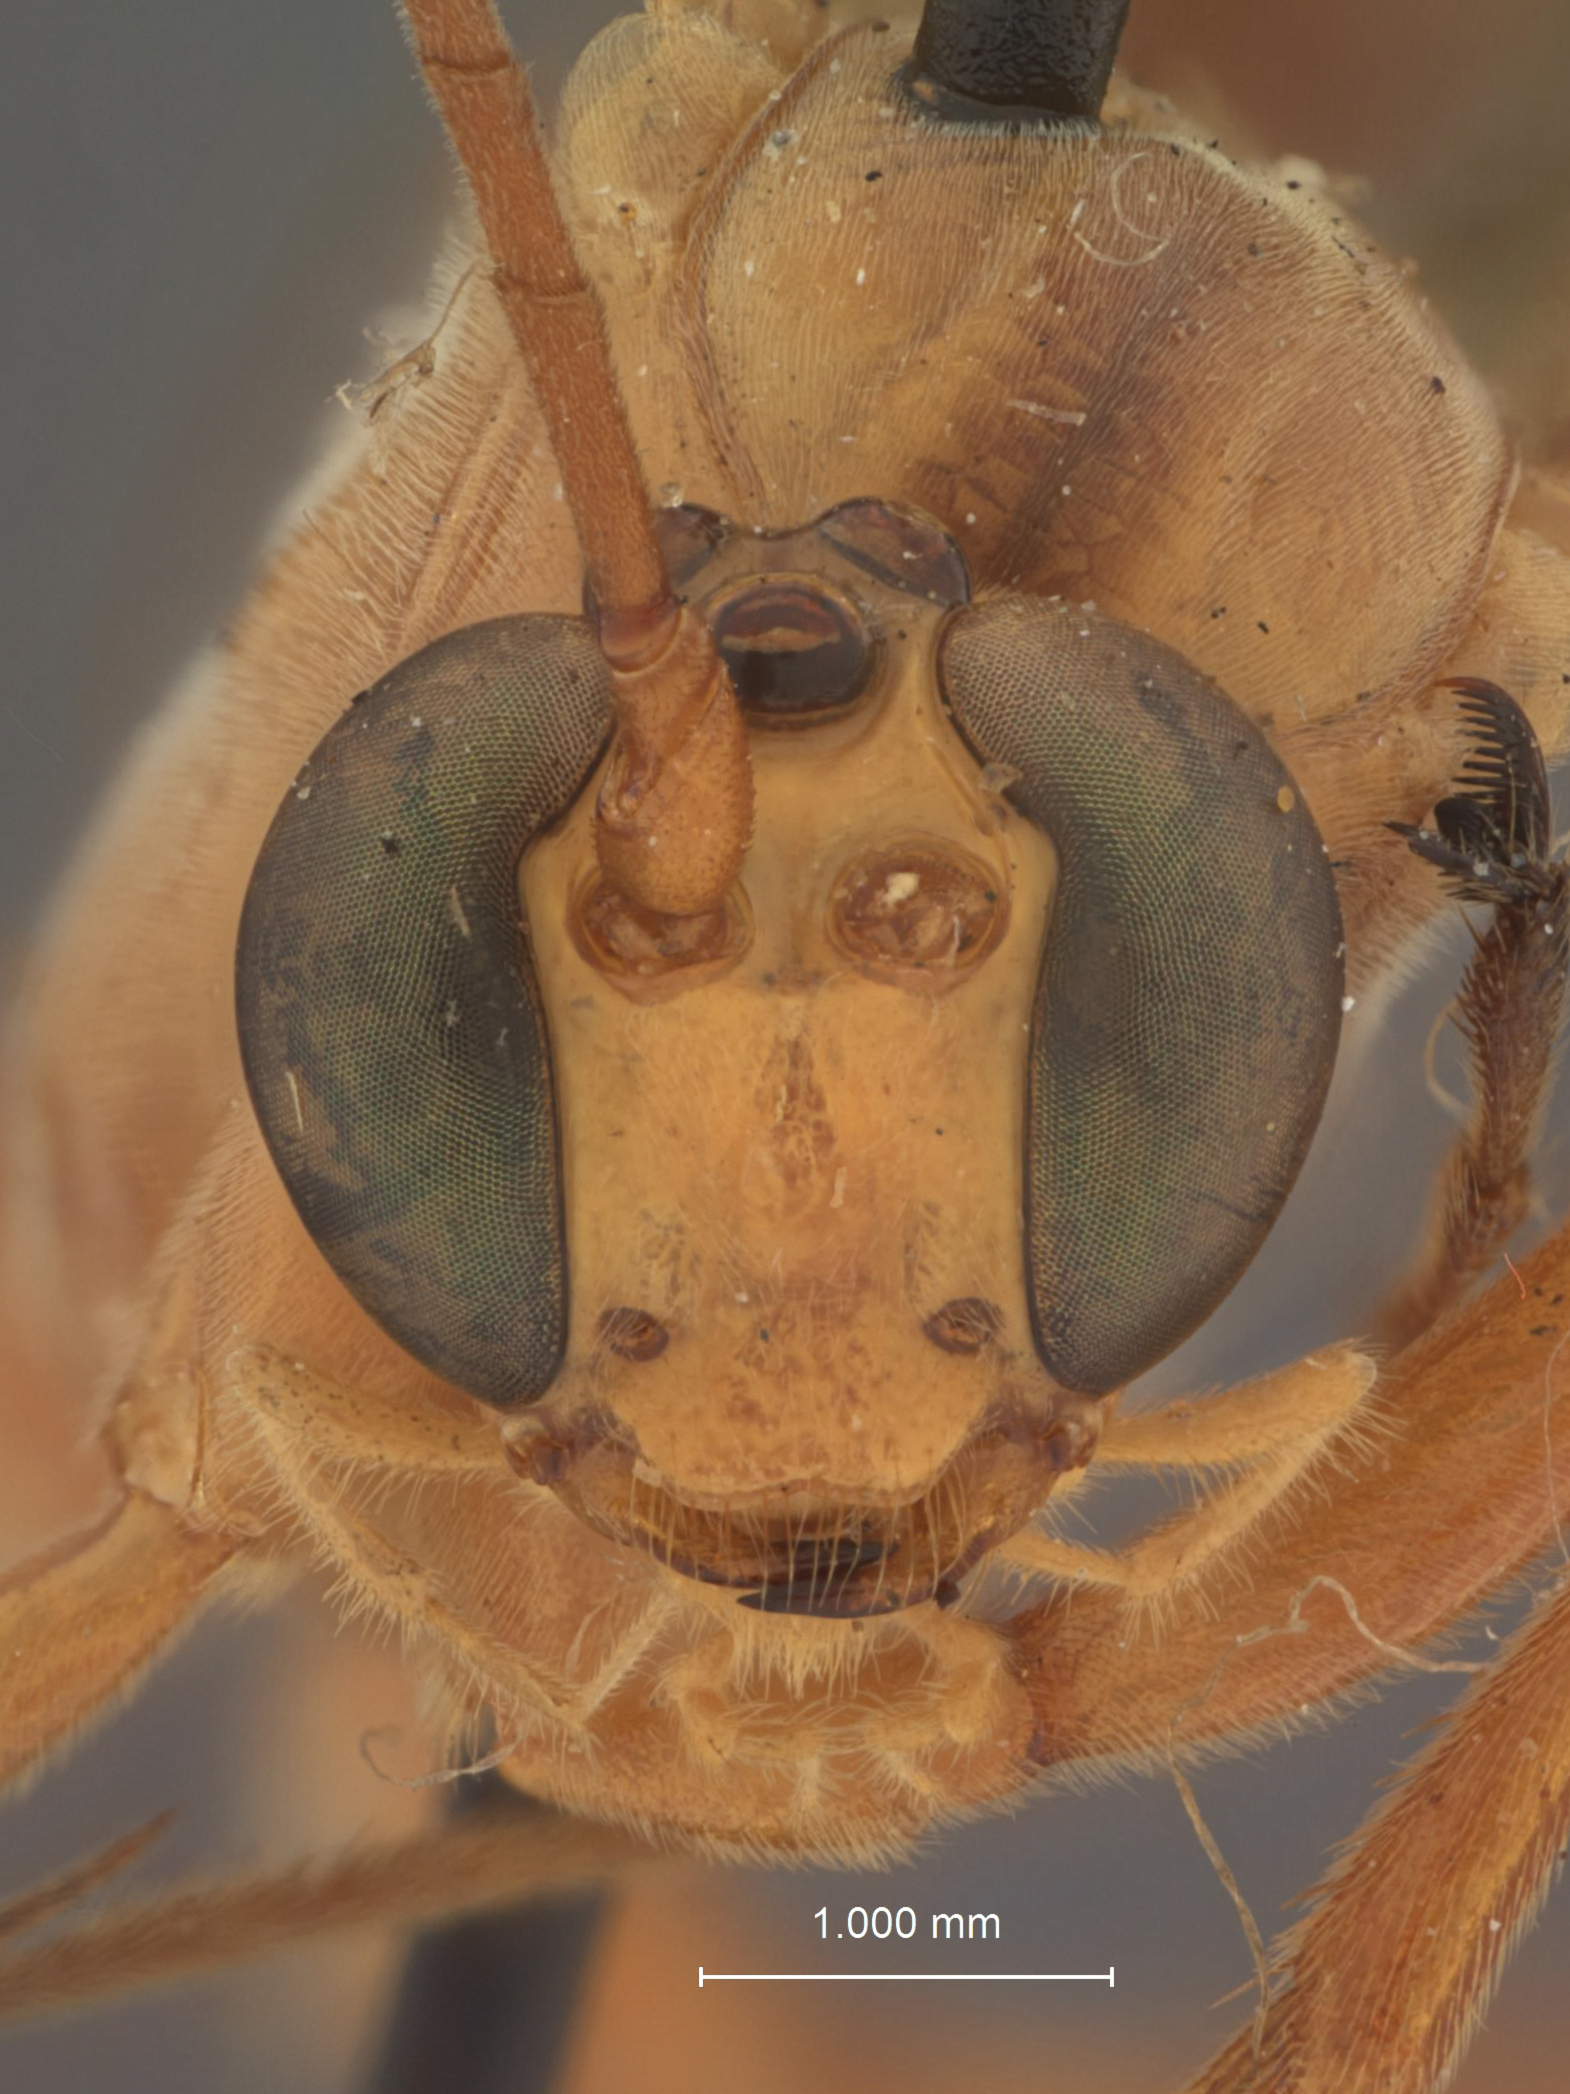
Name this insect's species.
Paniscus platypes
